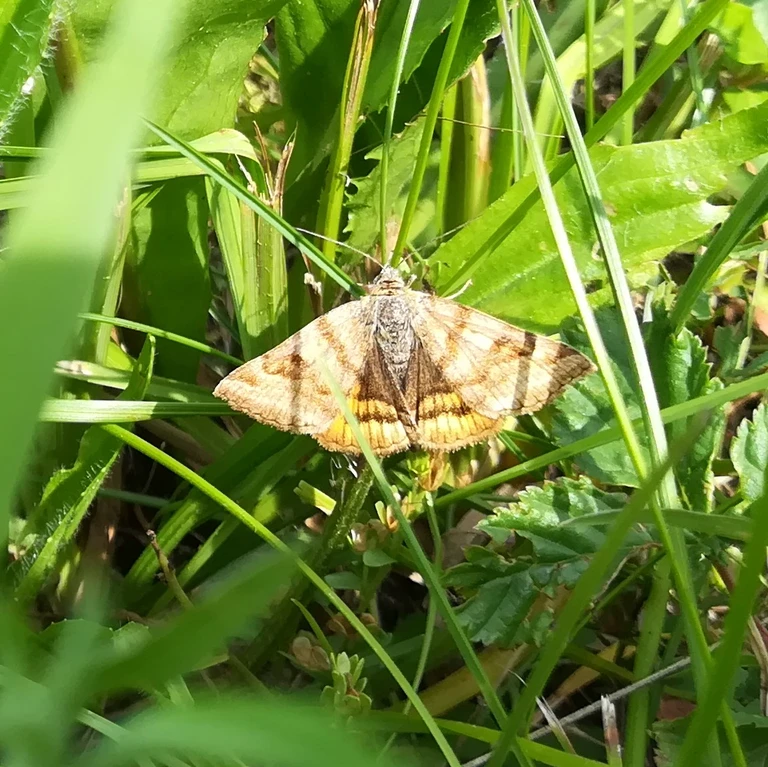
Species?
Euclidia glyphica
